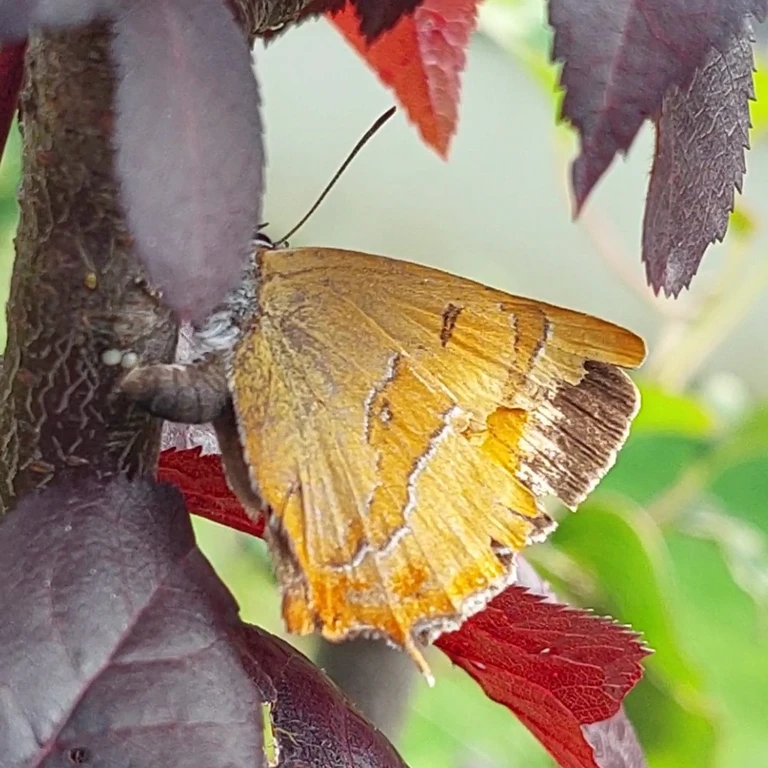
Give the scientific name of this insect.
Thecla betulae
